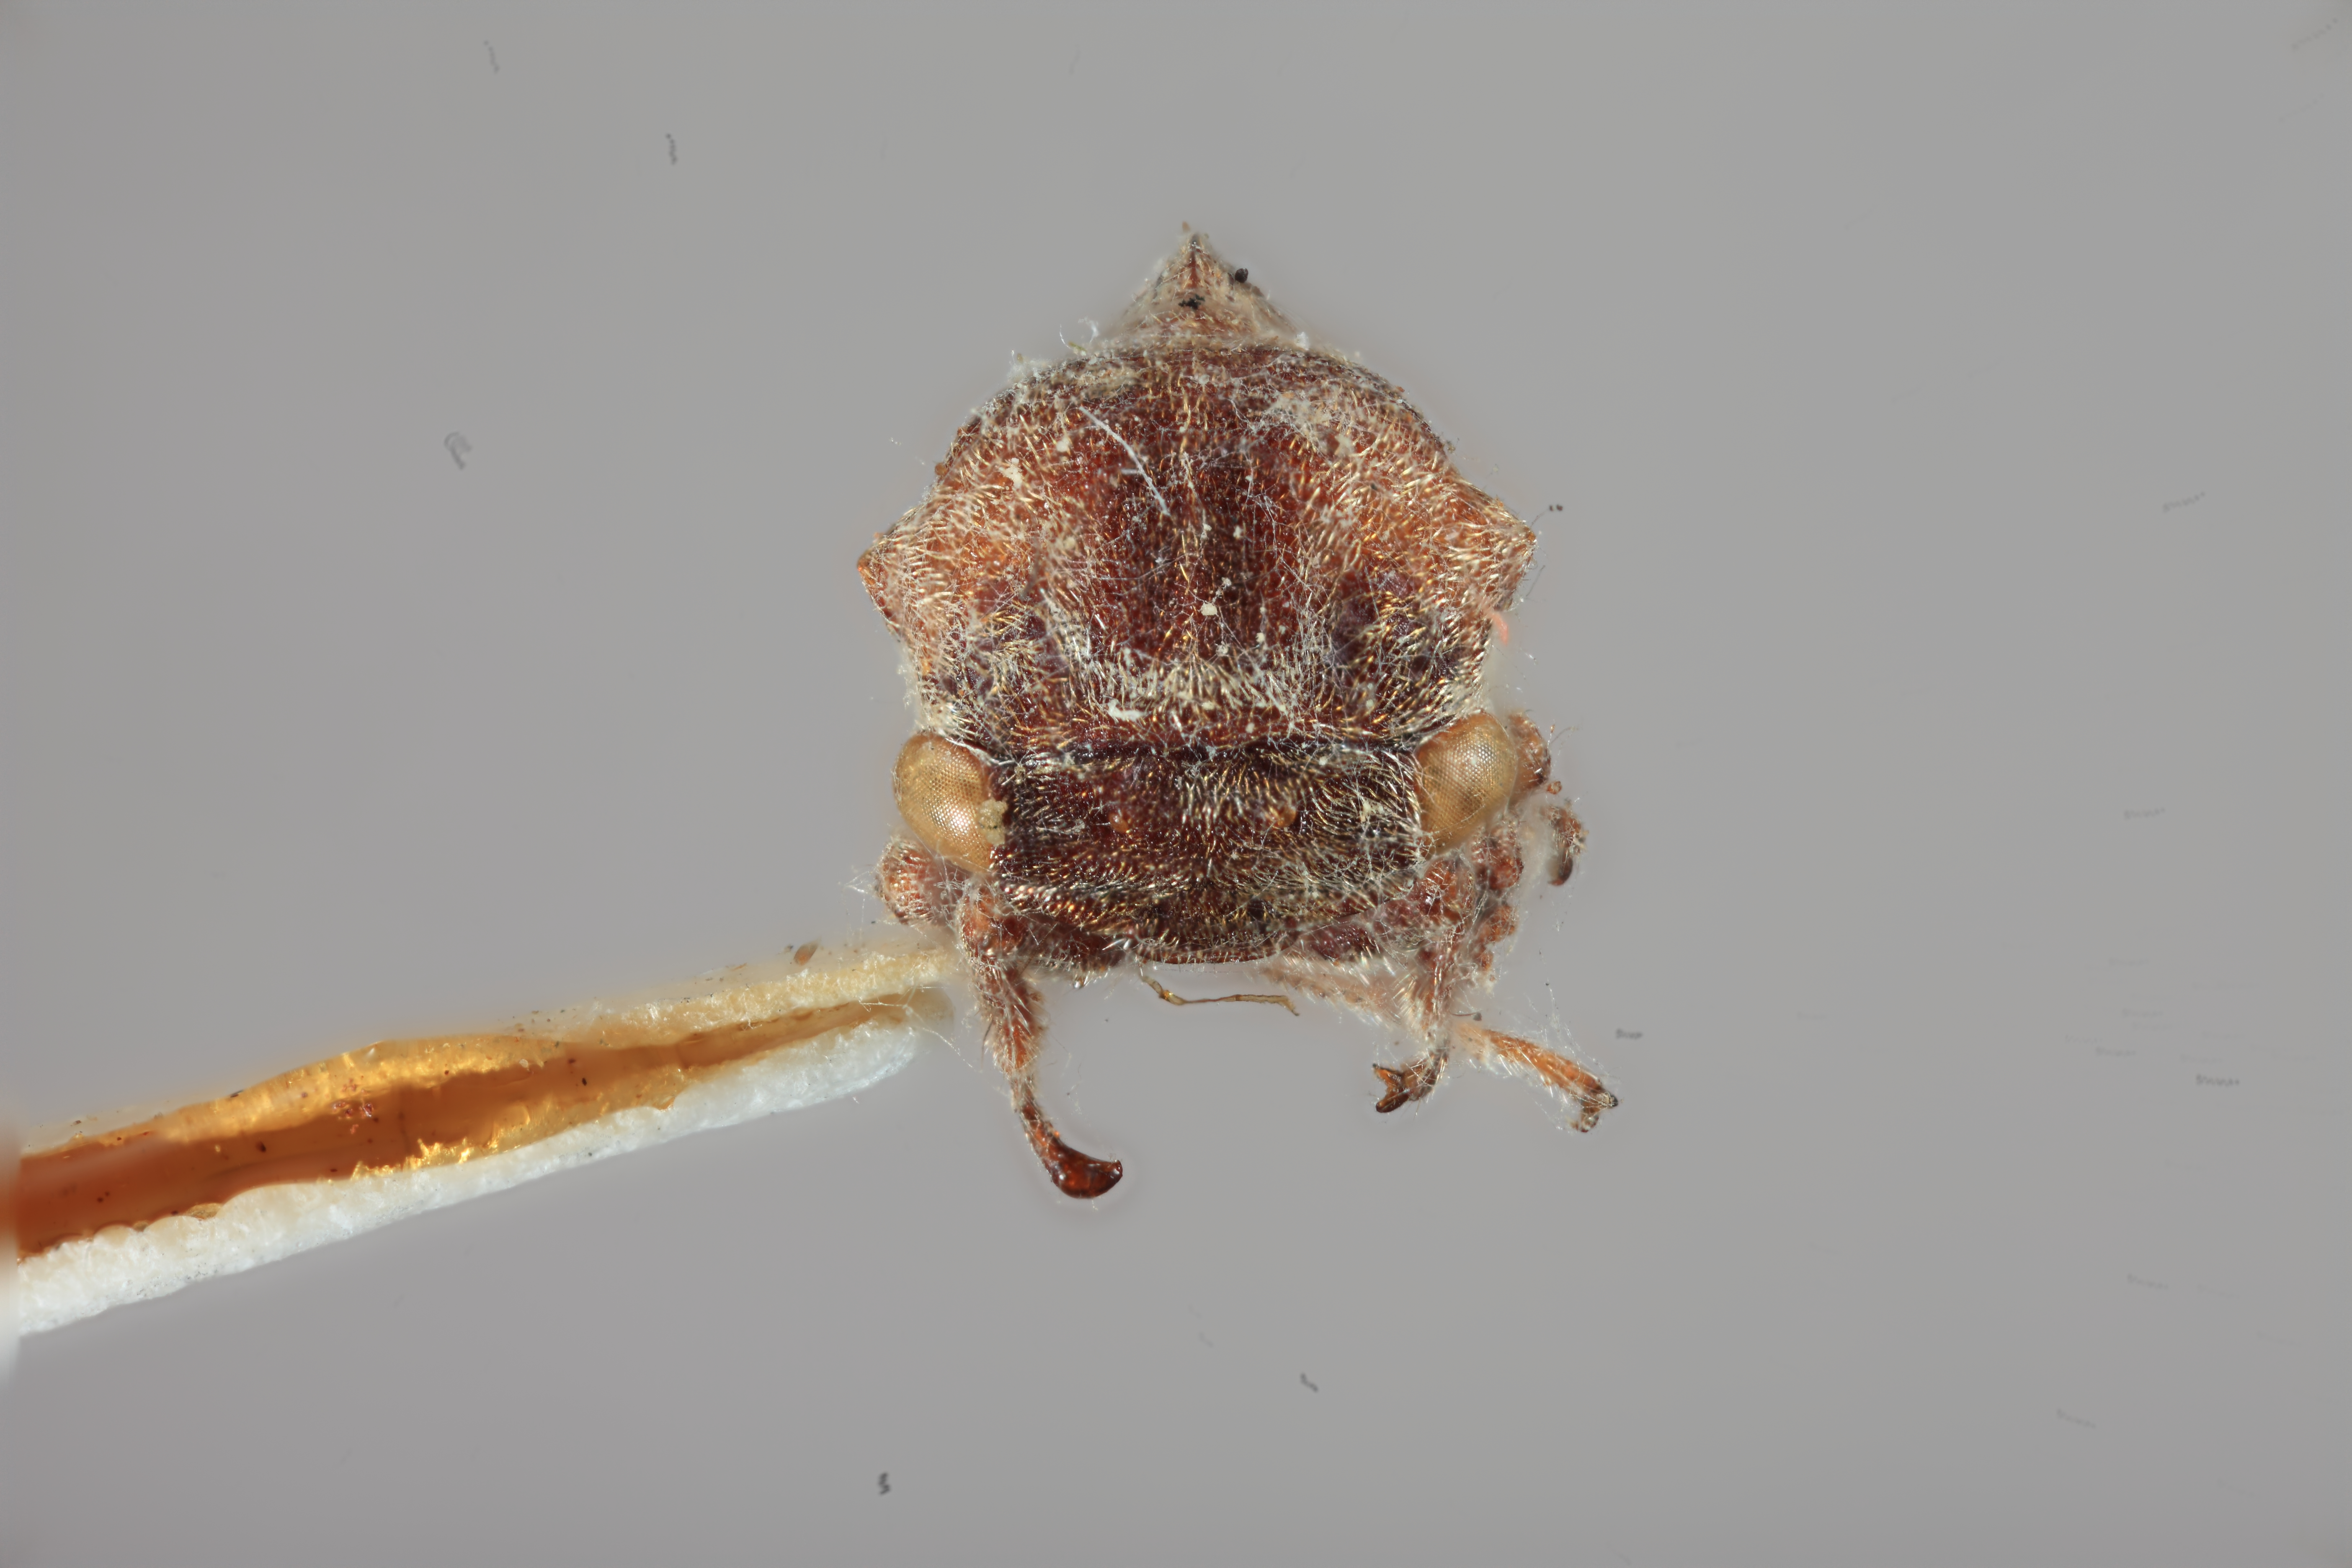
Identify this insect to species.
Gargara nervosa
